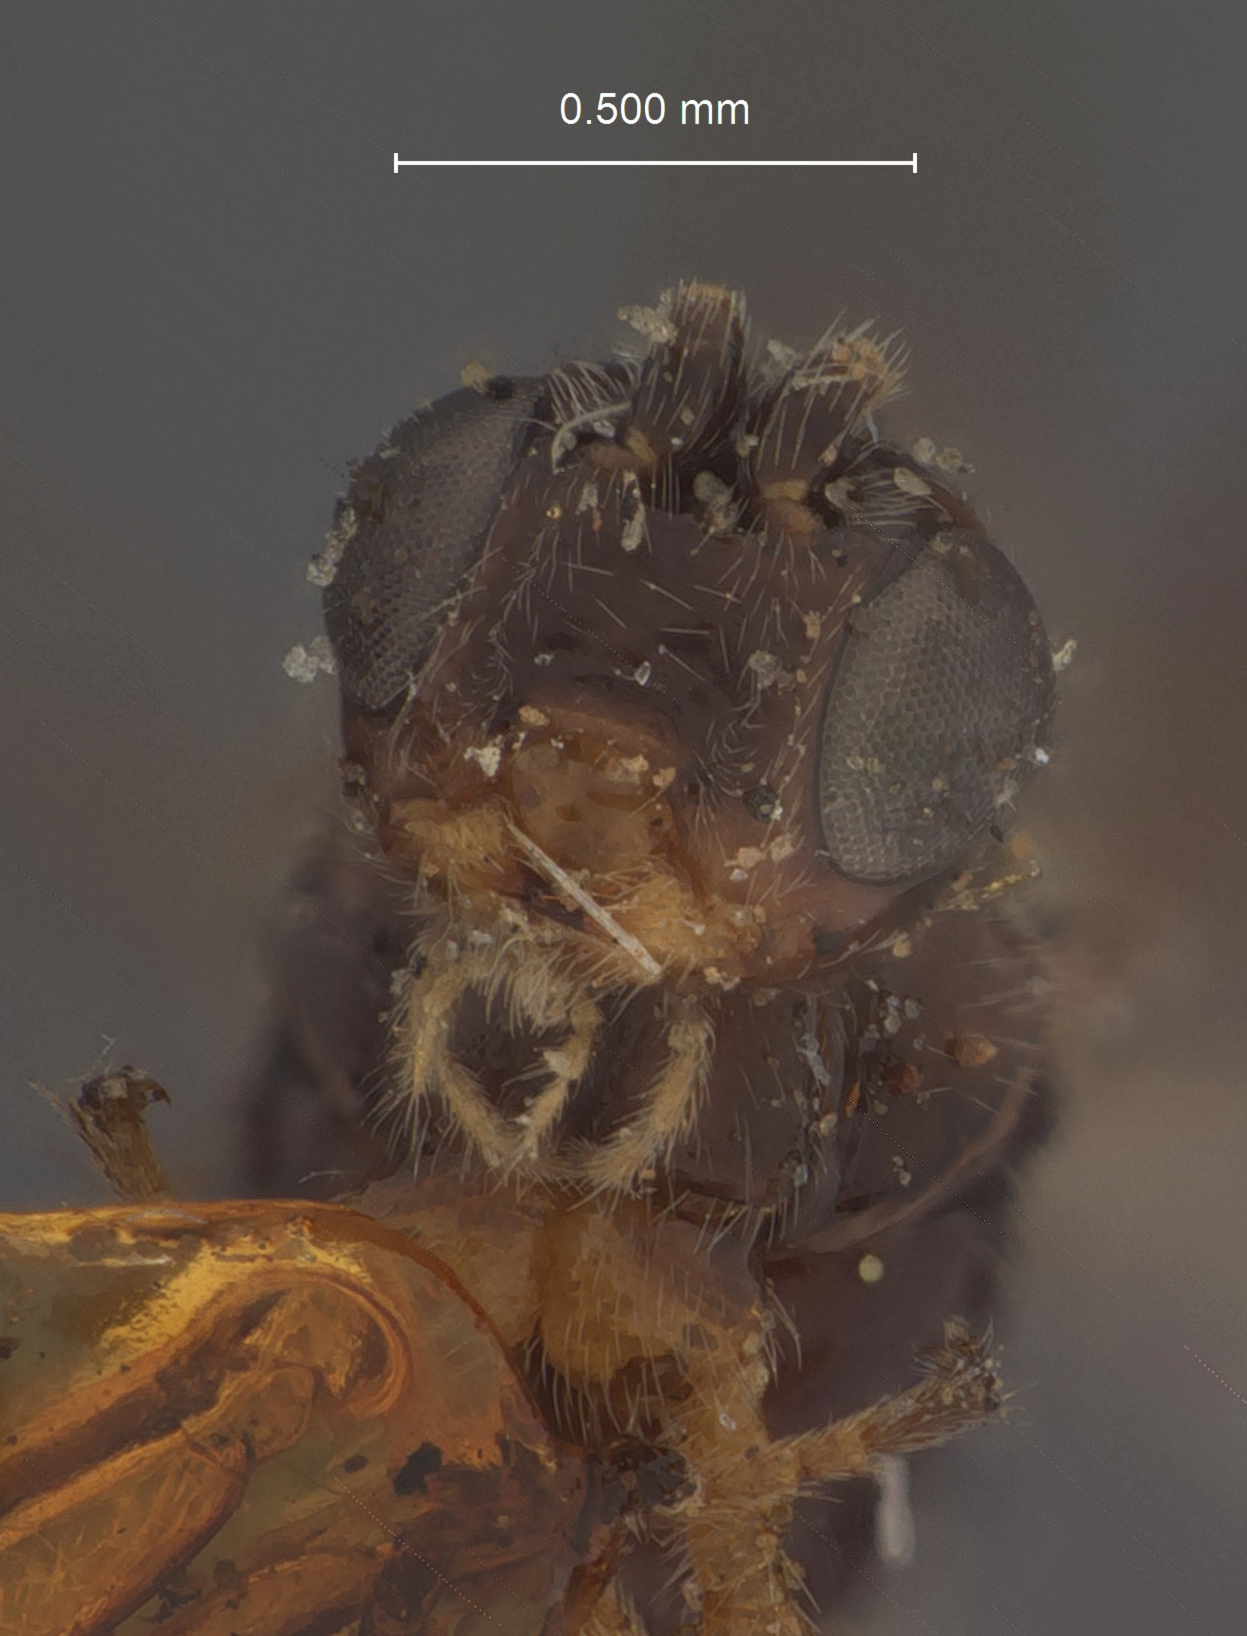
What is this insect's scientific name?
Microbracon pini
